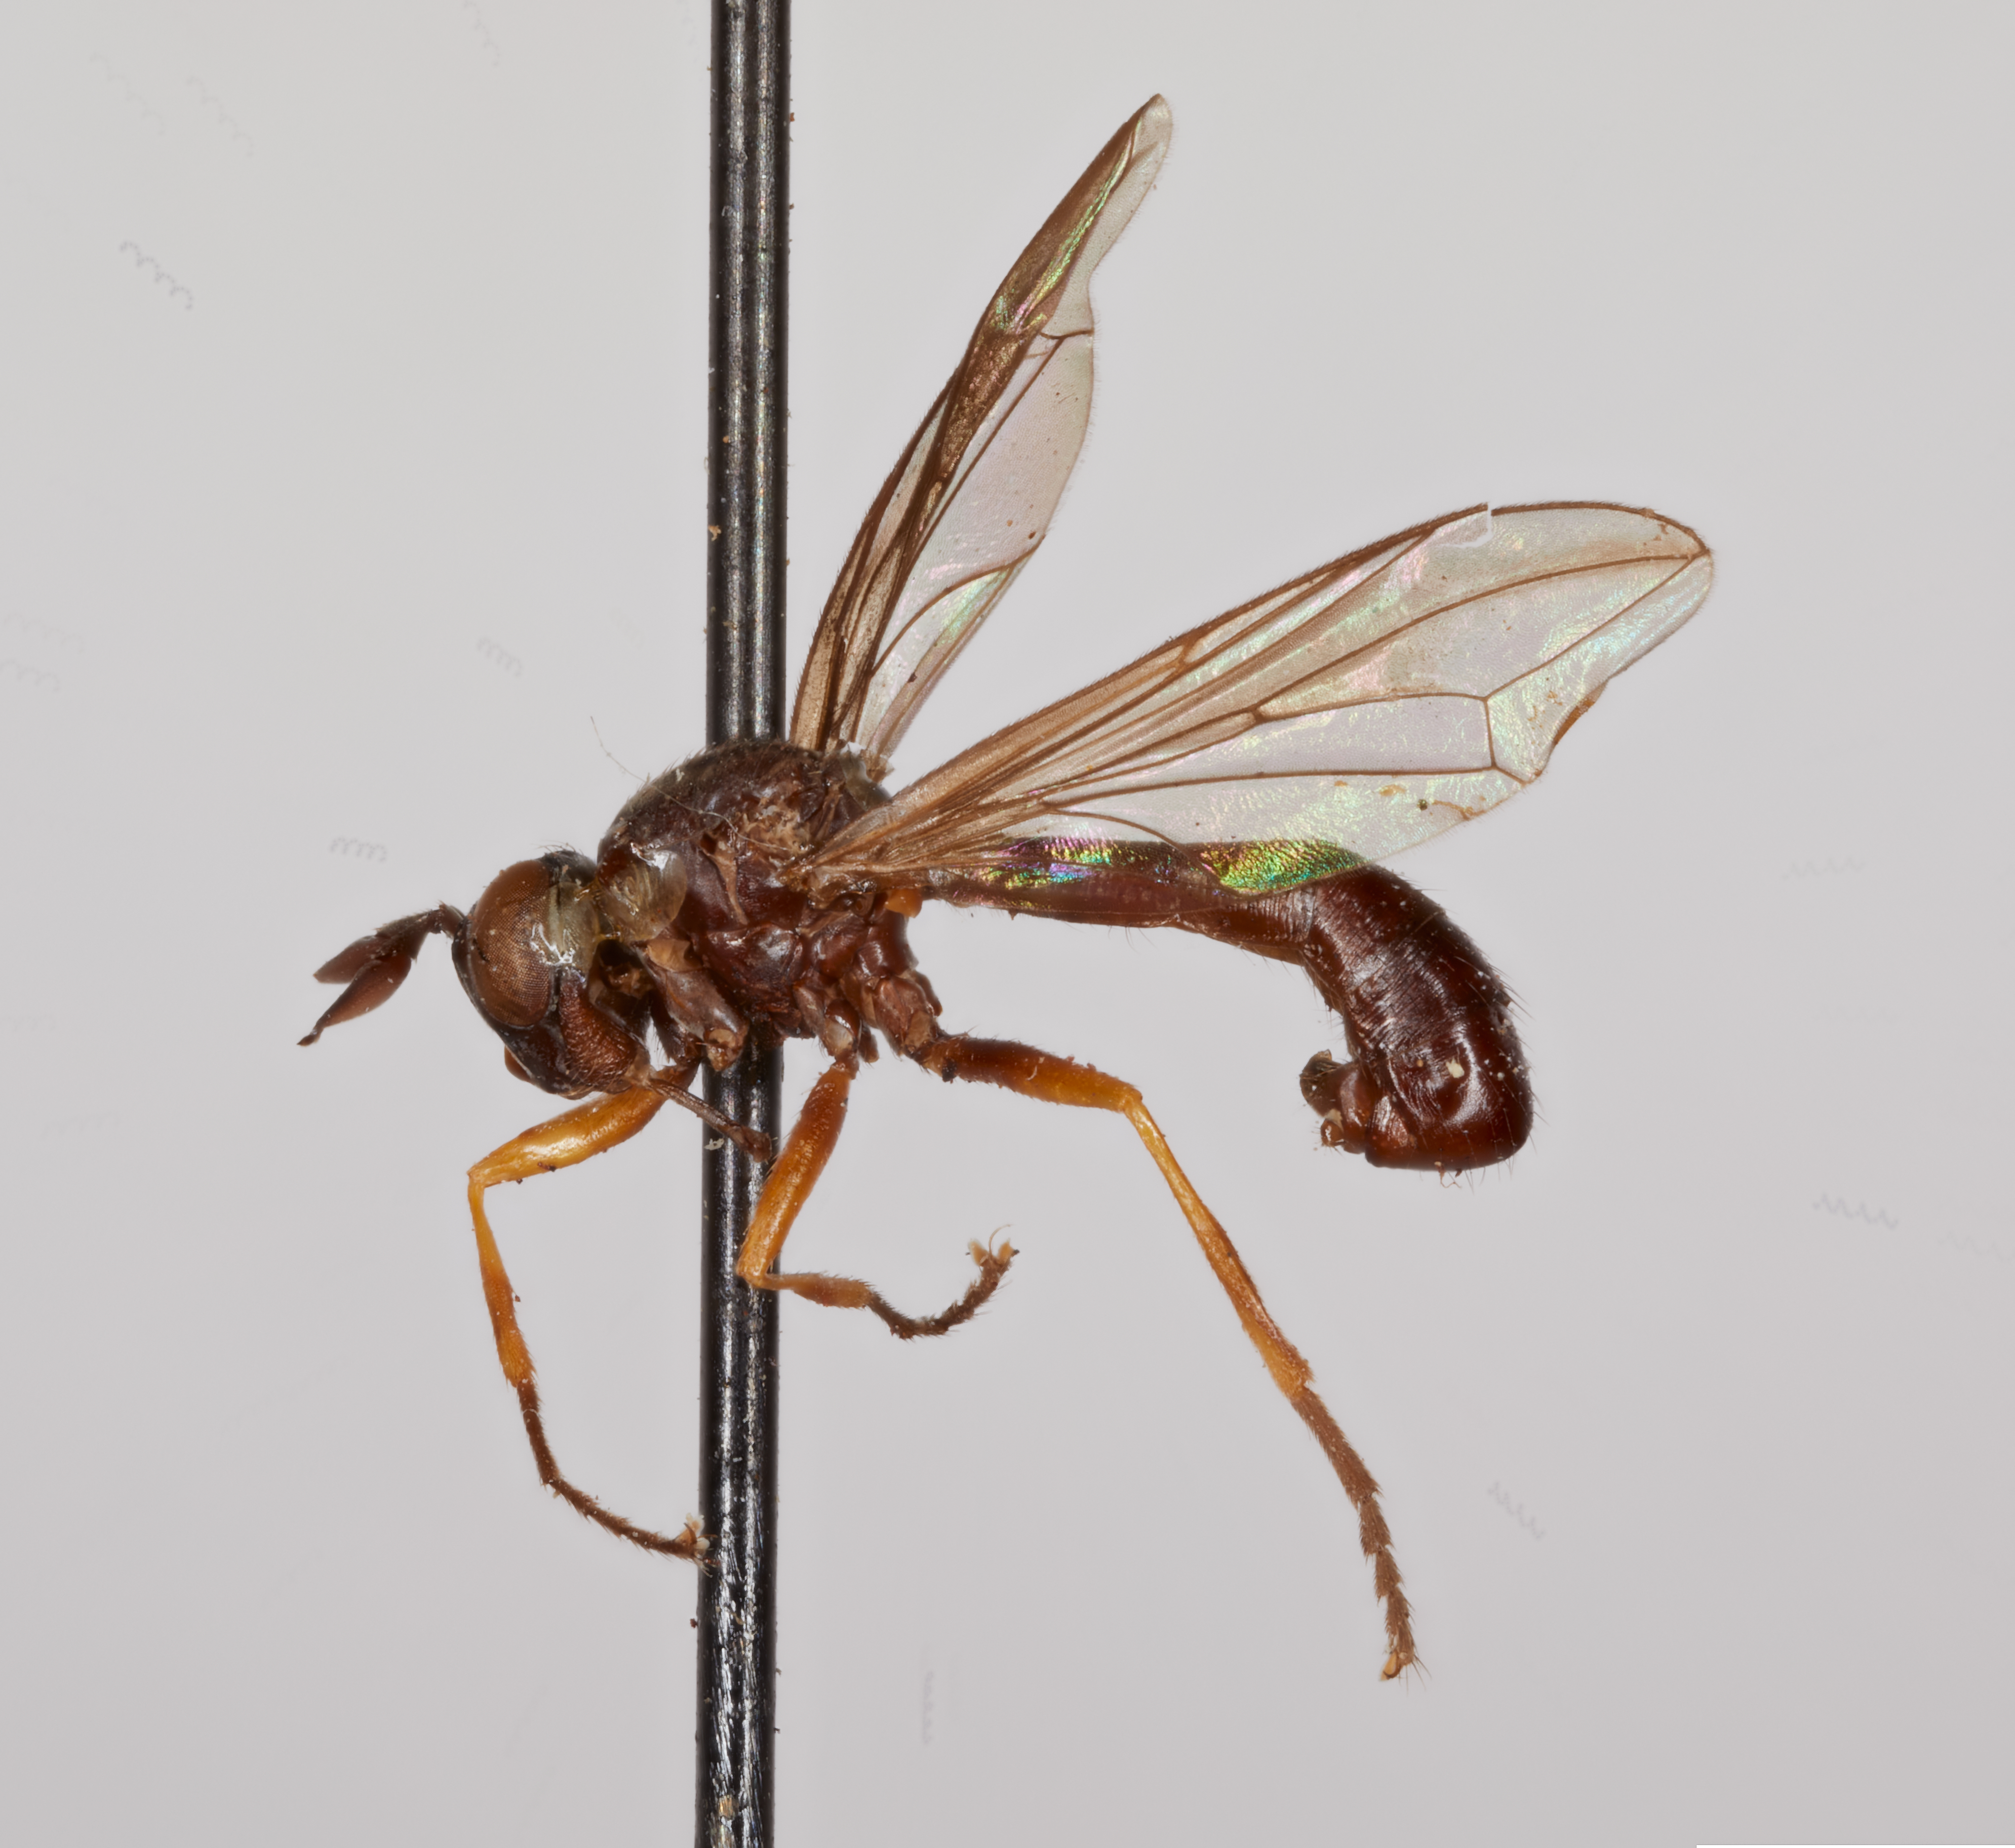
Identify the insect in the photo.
Microconops atratula (also Mallochoconops atratulus)
